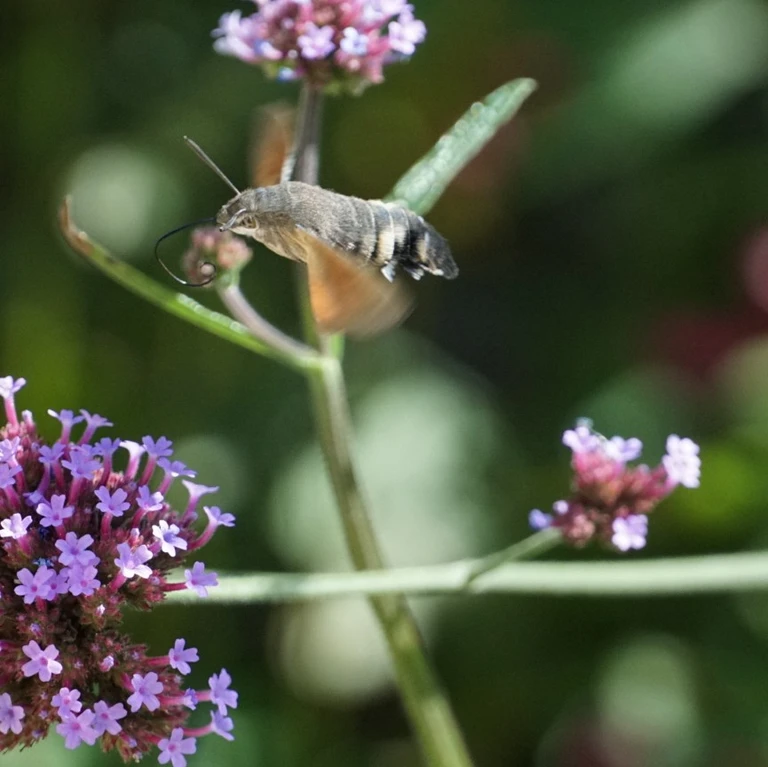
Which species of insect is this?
Macroglossum stellatarum
